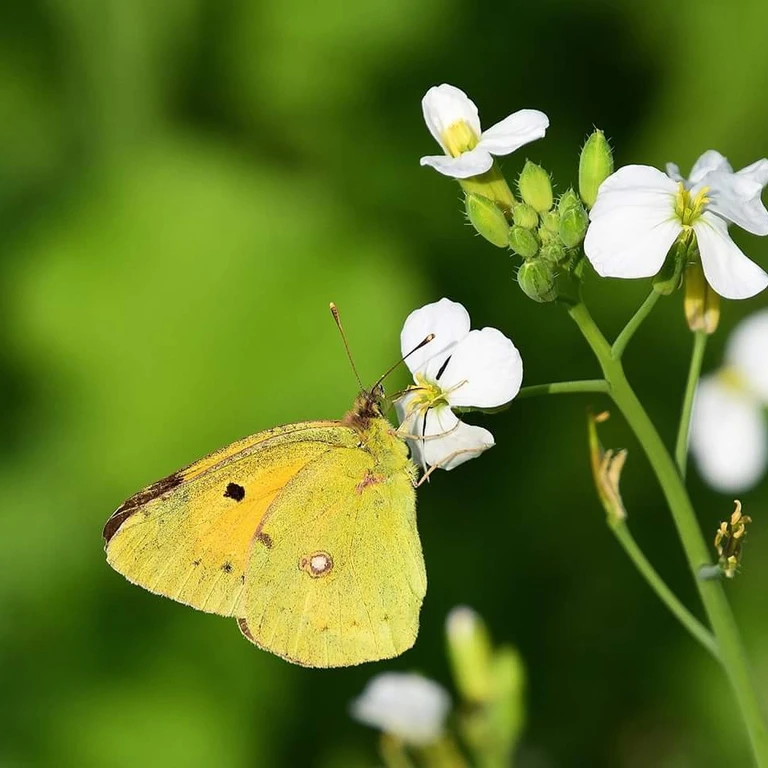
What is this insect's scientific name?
Colias croceus
